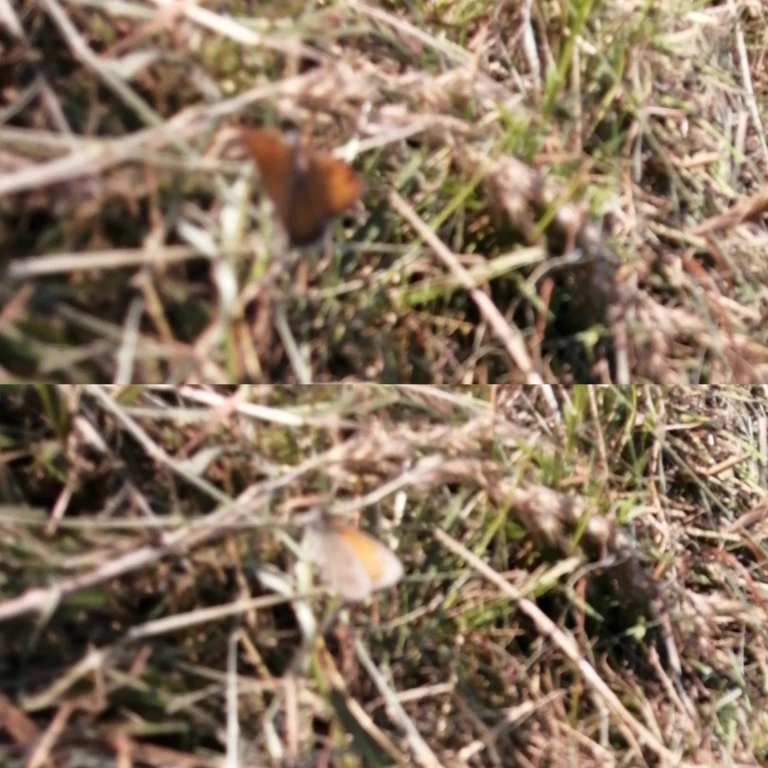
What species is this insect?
Coenonympha pamphilus
